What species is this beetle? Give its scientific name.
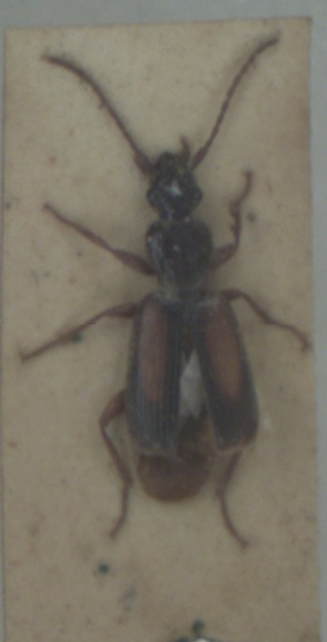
Polistichus connexus
